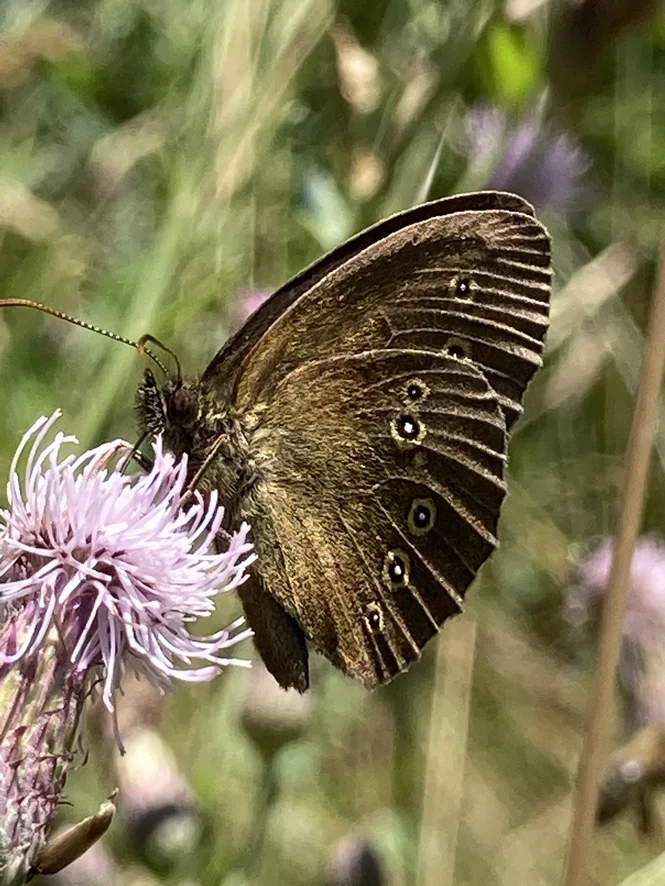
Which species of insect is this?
Aphantopus hyperantus
